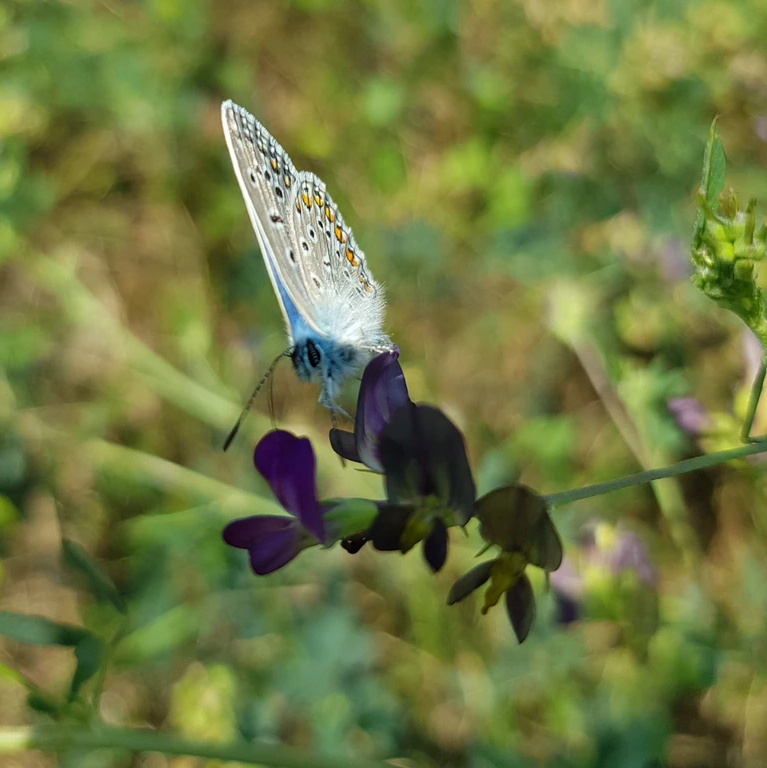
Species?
Polyommatus icarus
